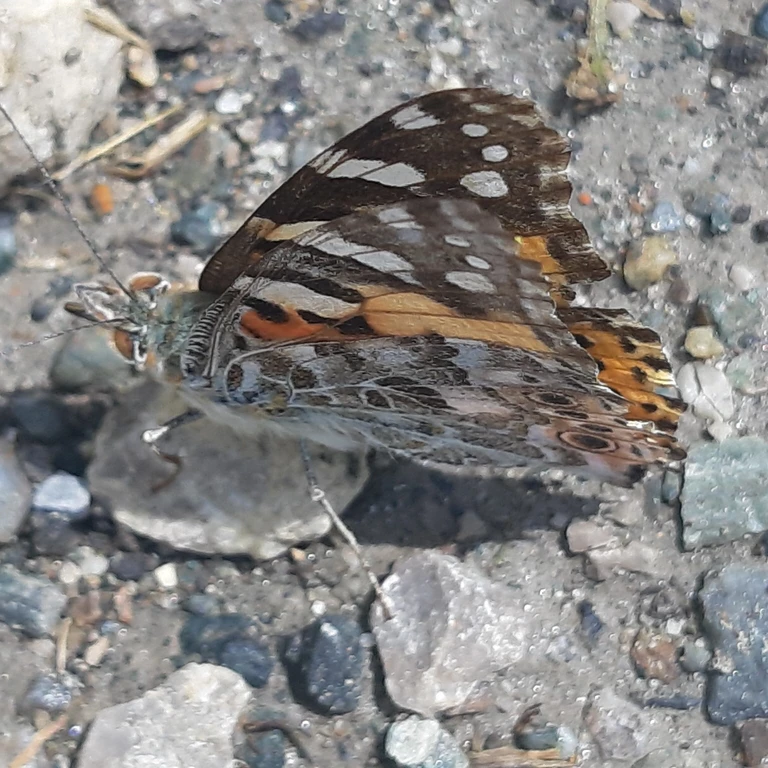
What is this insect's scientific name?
Vanessa cardui
